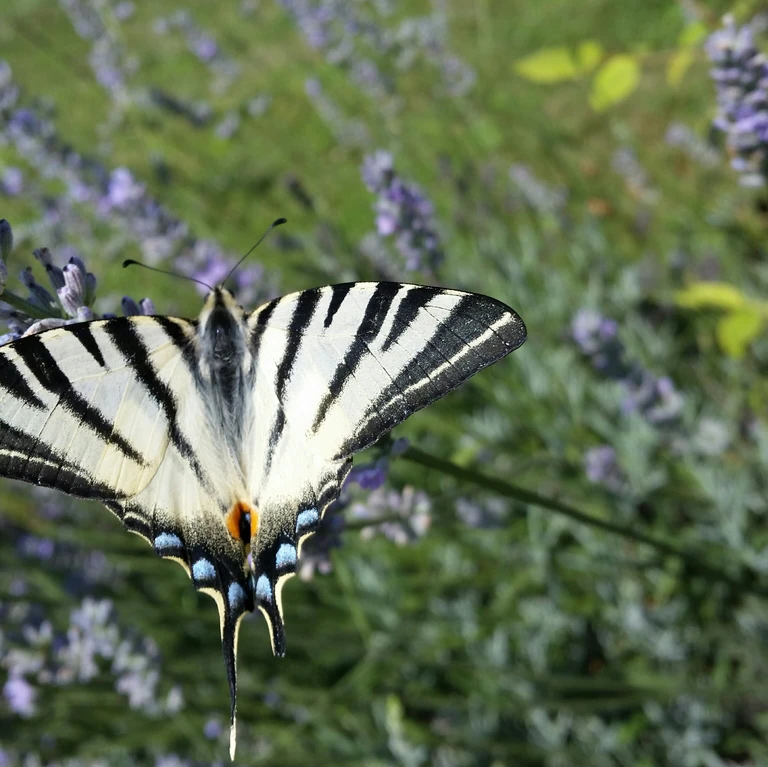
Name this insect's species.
Iphiclides podalirius
